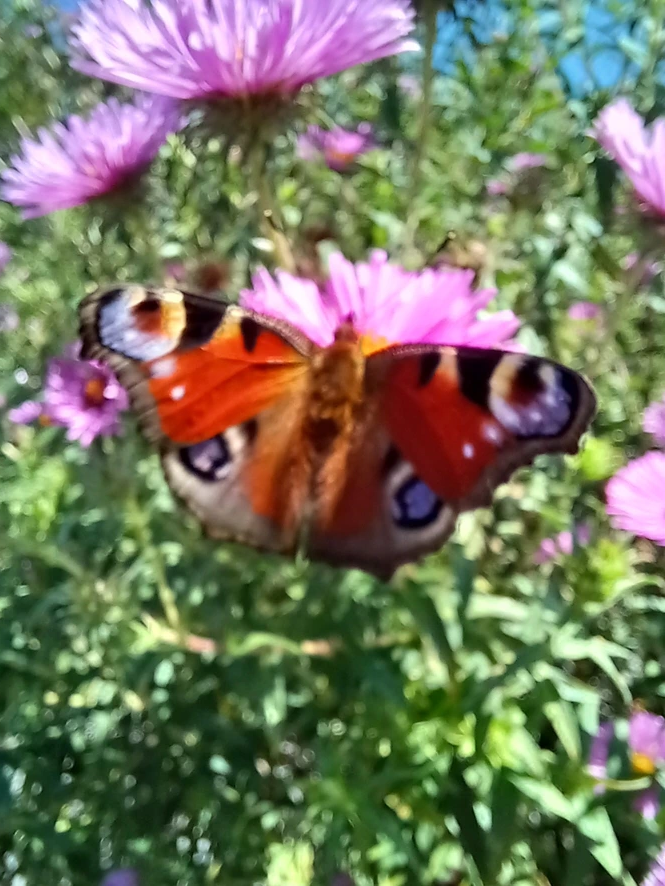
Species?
Aglais io
